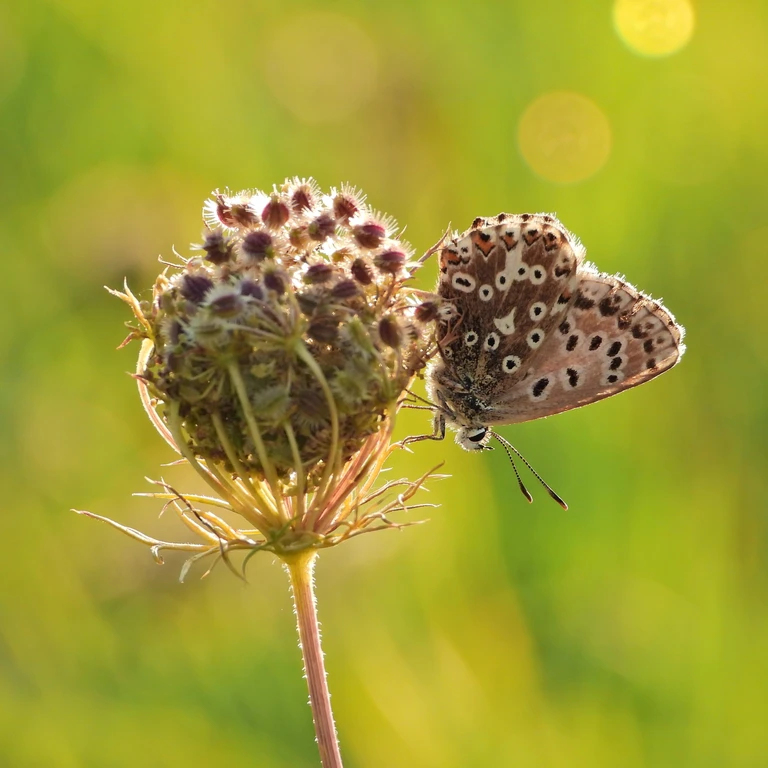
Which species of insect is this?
Lysandra coridon
